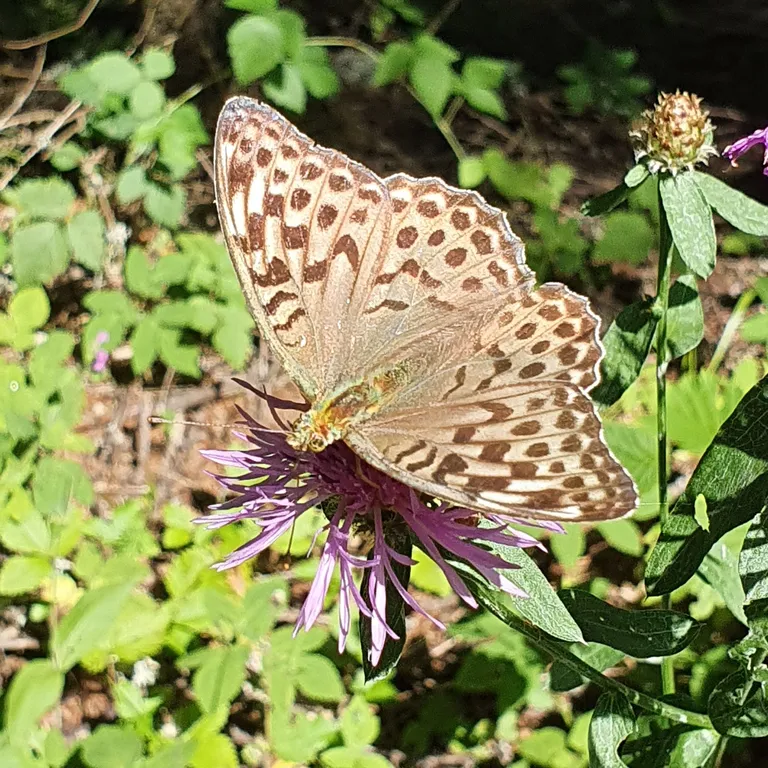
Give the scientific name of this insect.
Argynnis paphia
